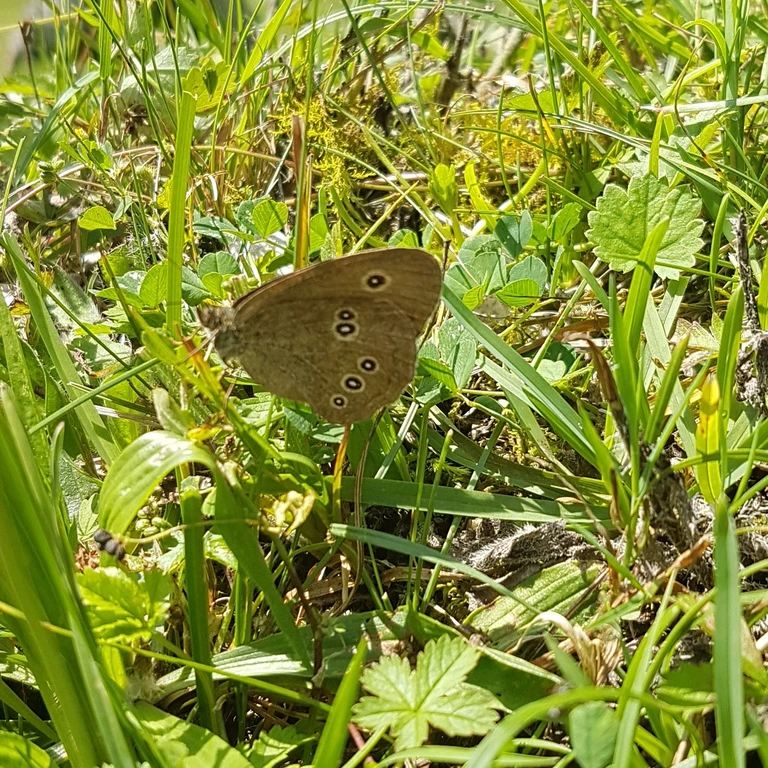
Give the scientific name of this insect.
Aphantopus hyperantus
